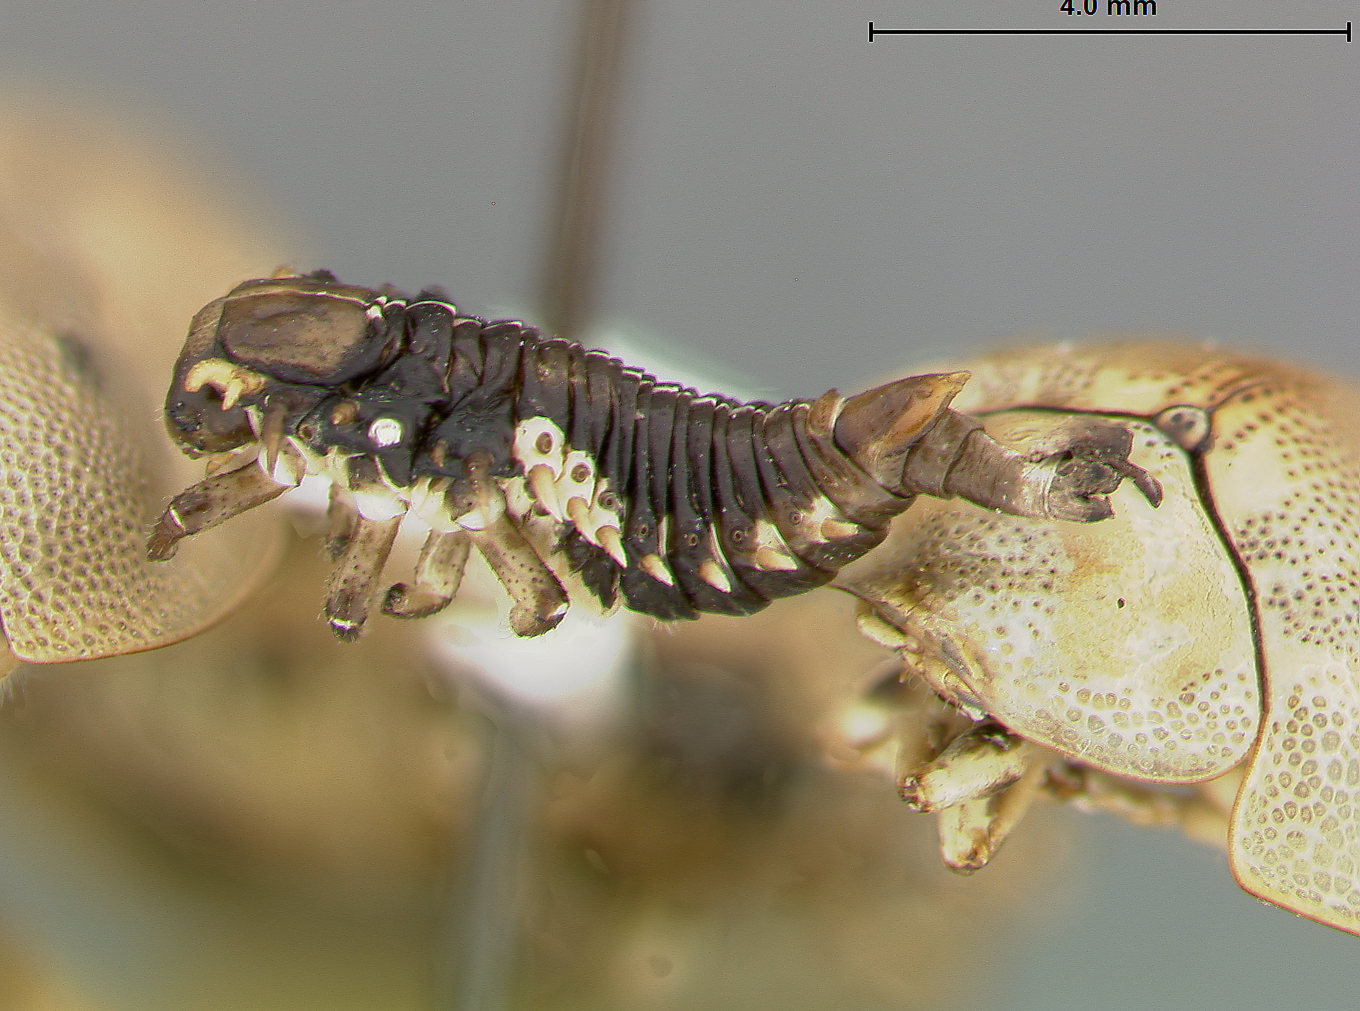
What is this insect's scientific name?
Eurypepla calochroma
